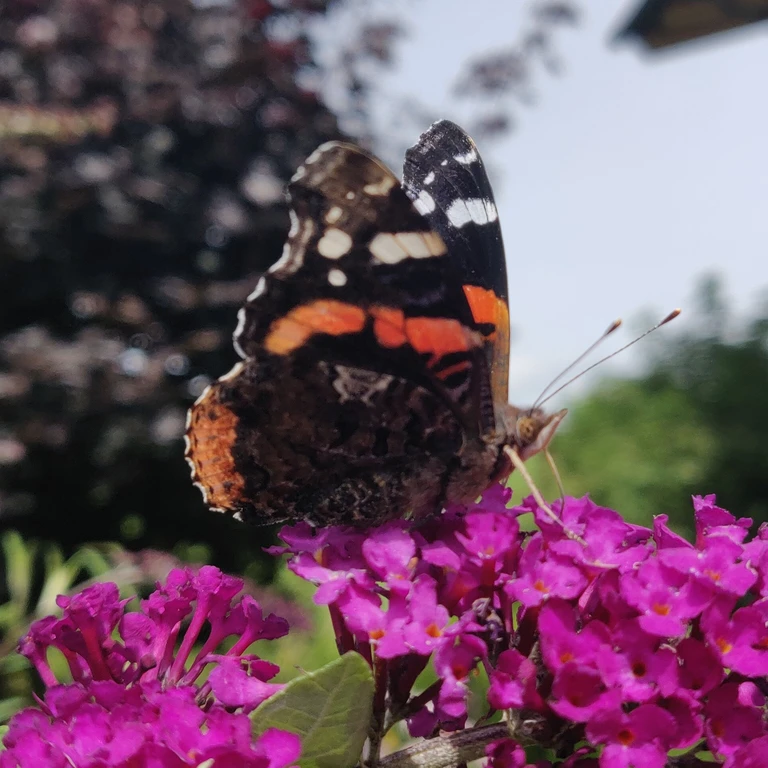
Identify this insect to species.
Vanessa atalanta
